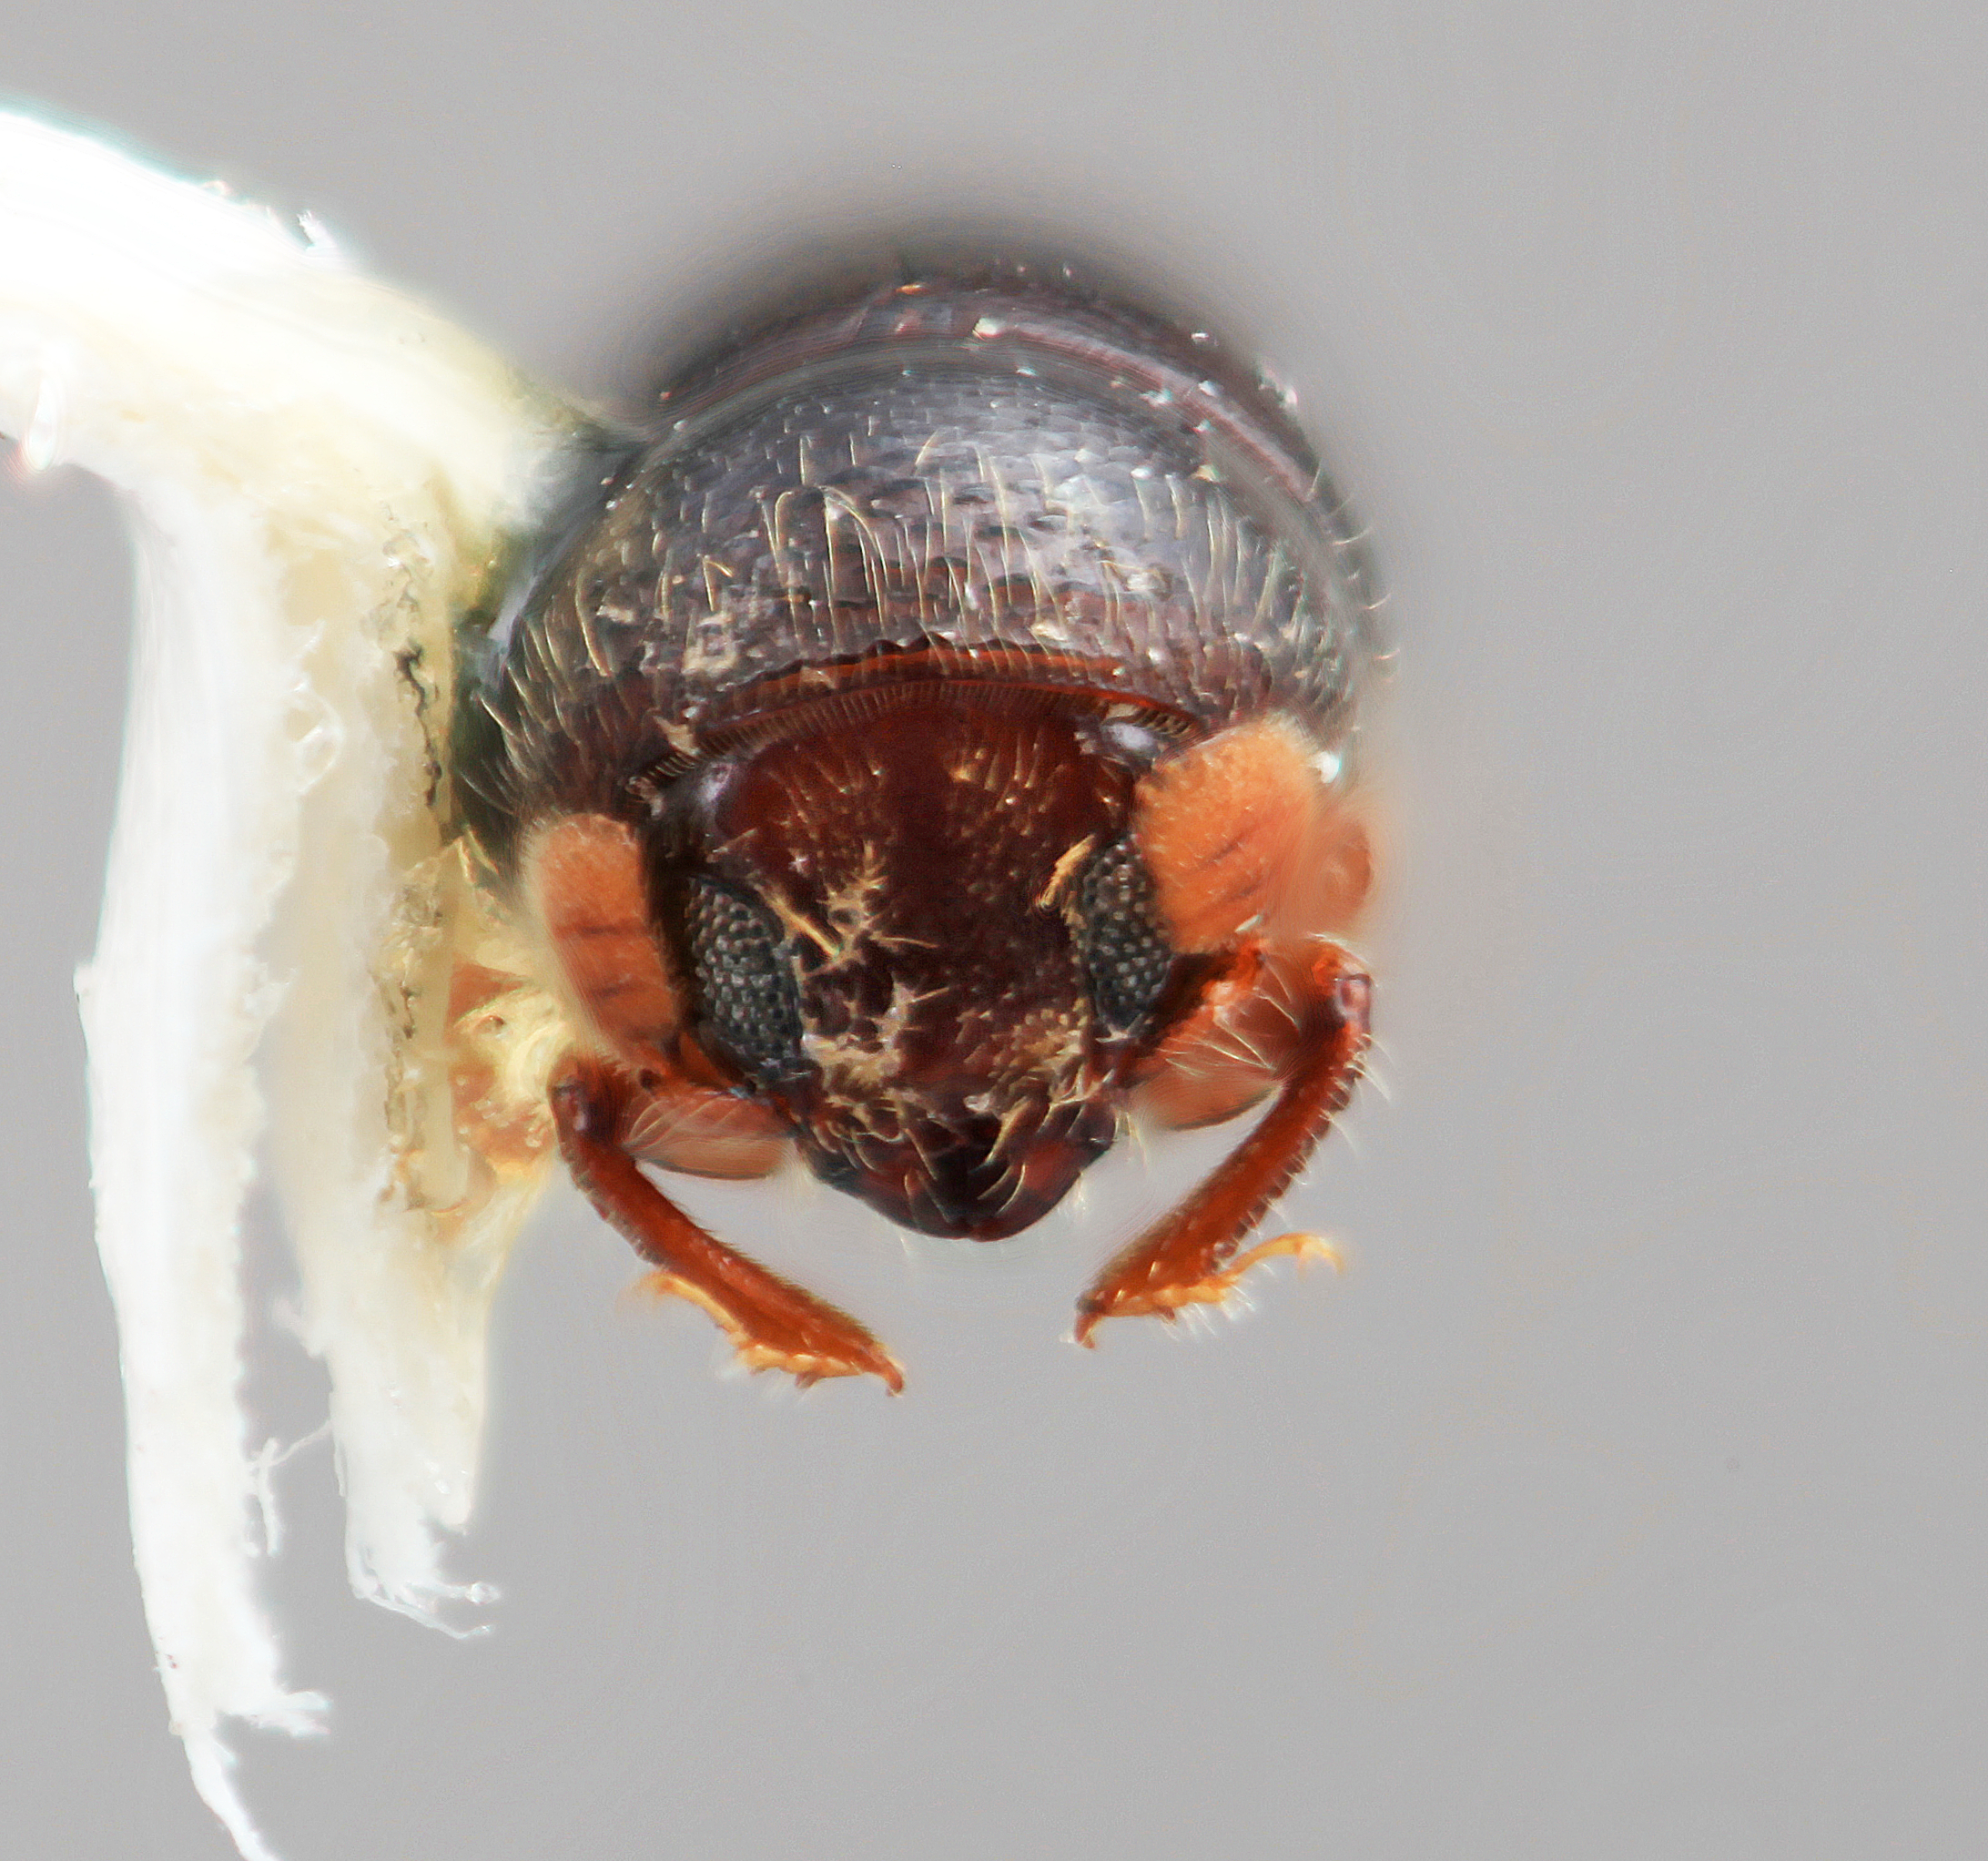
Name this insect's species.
Corthylus strigilis
